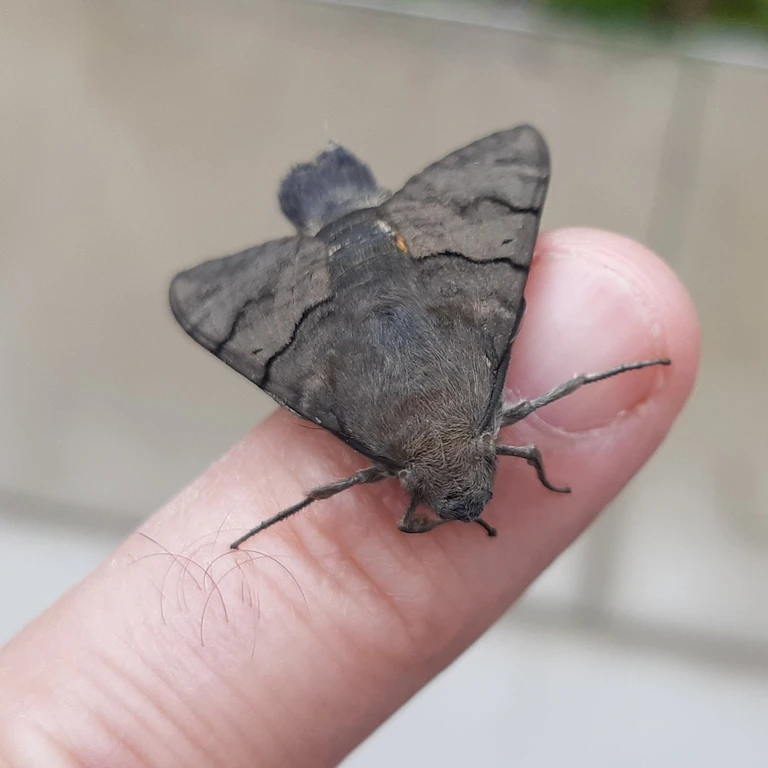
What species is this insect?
Macroglossum stellatarum
